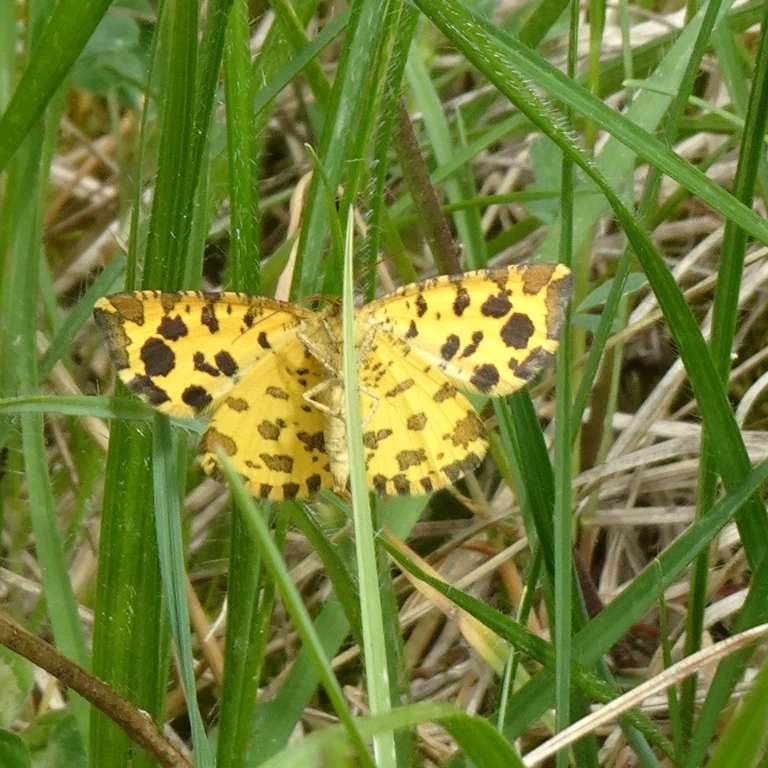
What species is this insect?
Pseudopanthera macularia
